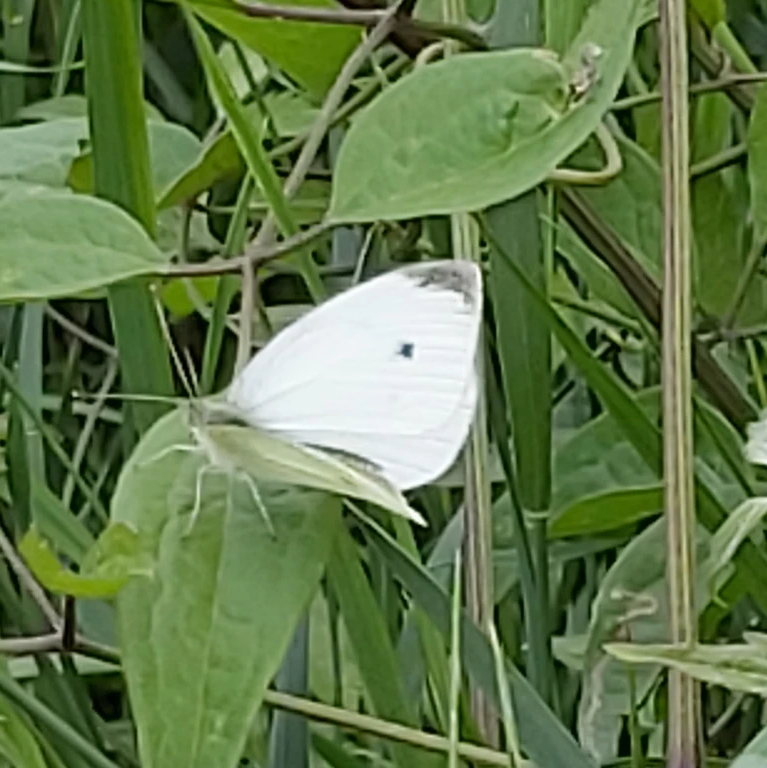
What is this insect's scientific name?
Pieris rapae
